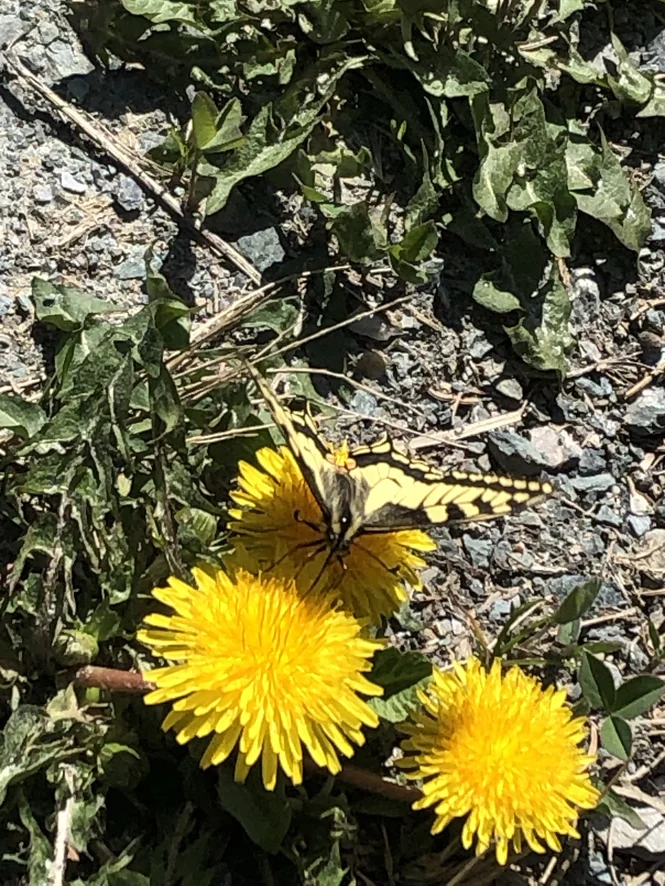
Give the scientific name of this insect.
Papilio machaon
